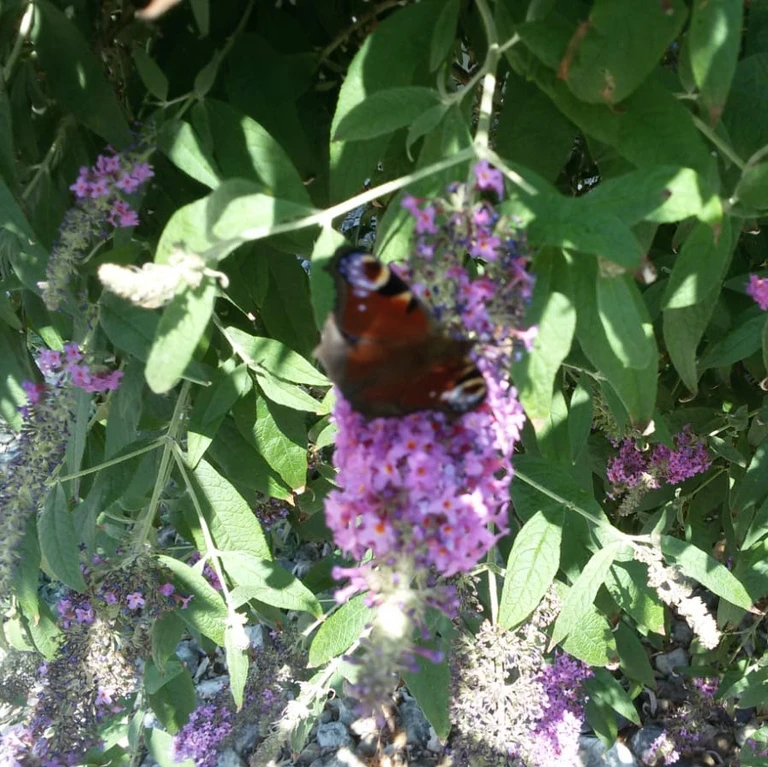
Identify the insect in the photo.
Aglais io
